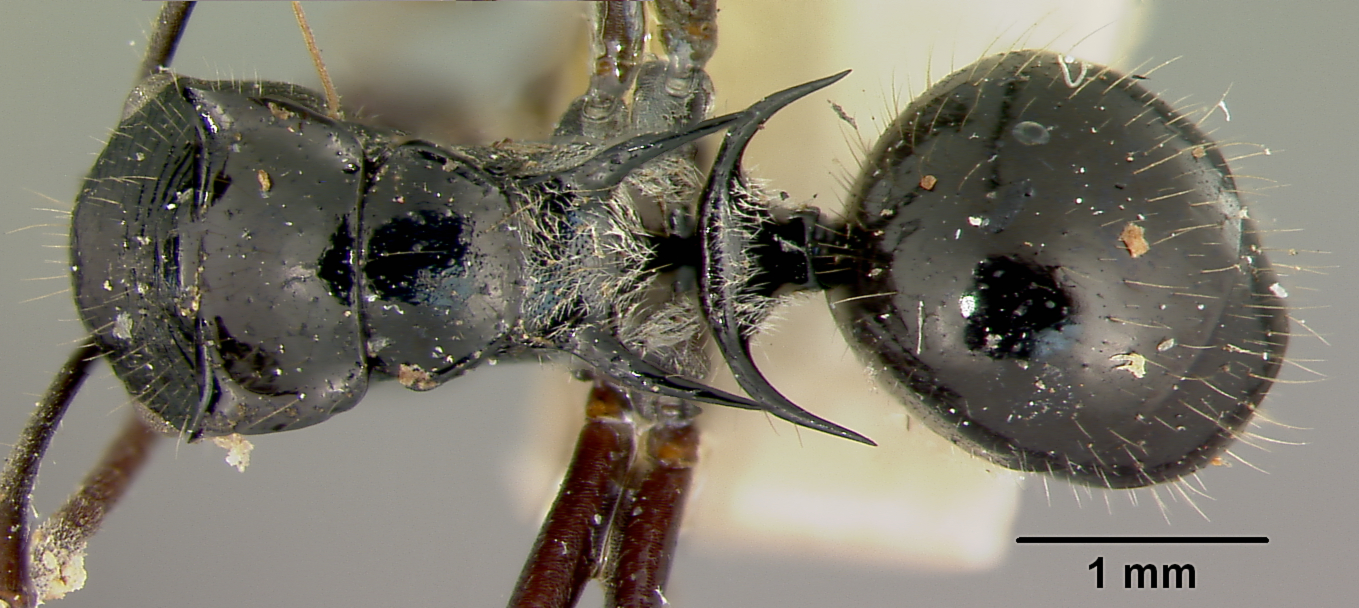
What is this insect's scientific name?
Polyrhachis kaipi
